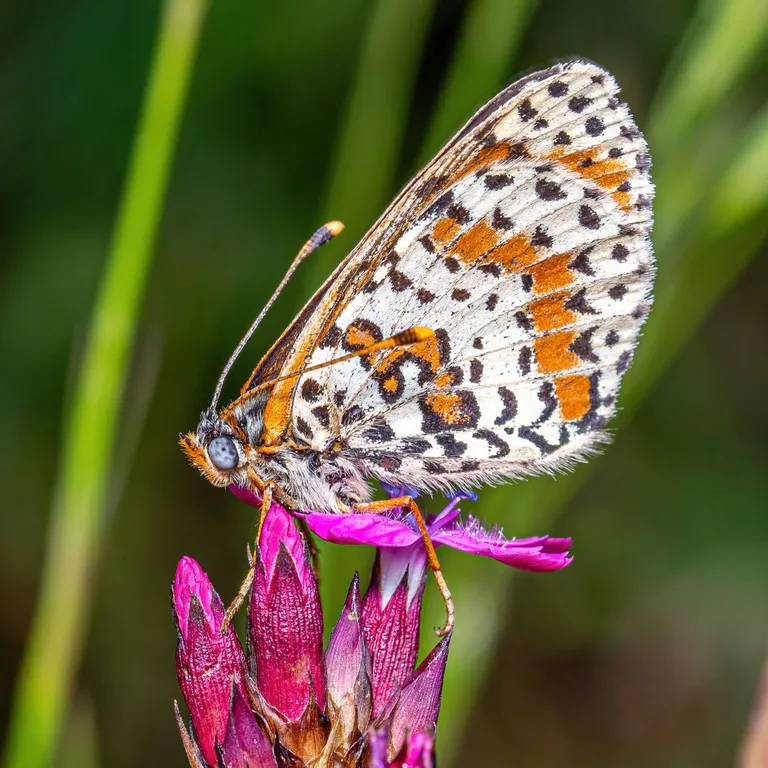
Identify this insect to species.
Melitaea didyma
